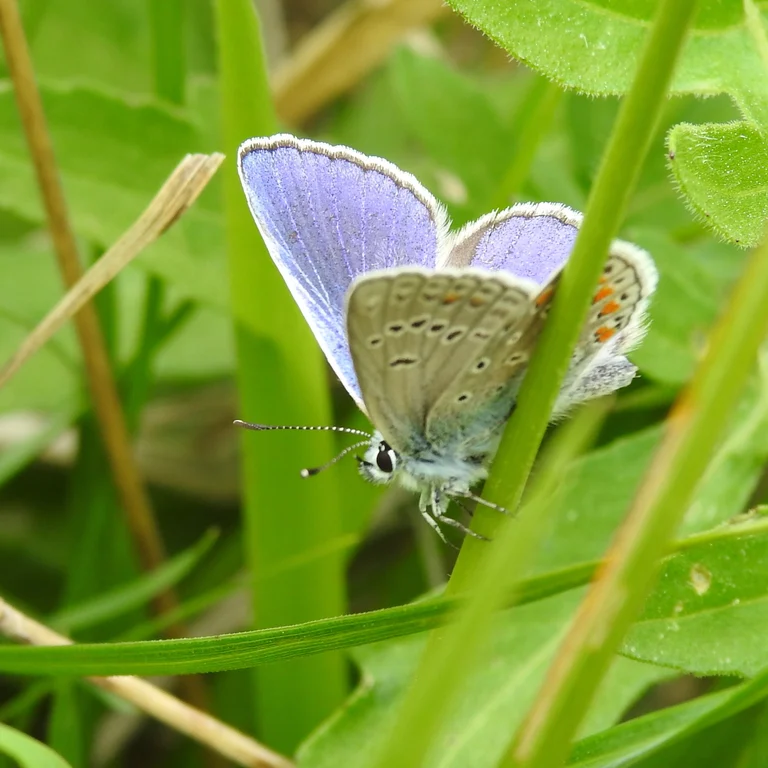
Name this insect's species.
Polyommatus thersites
